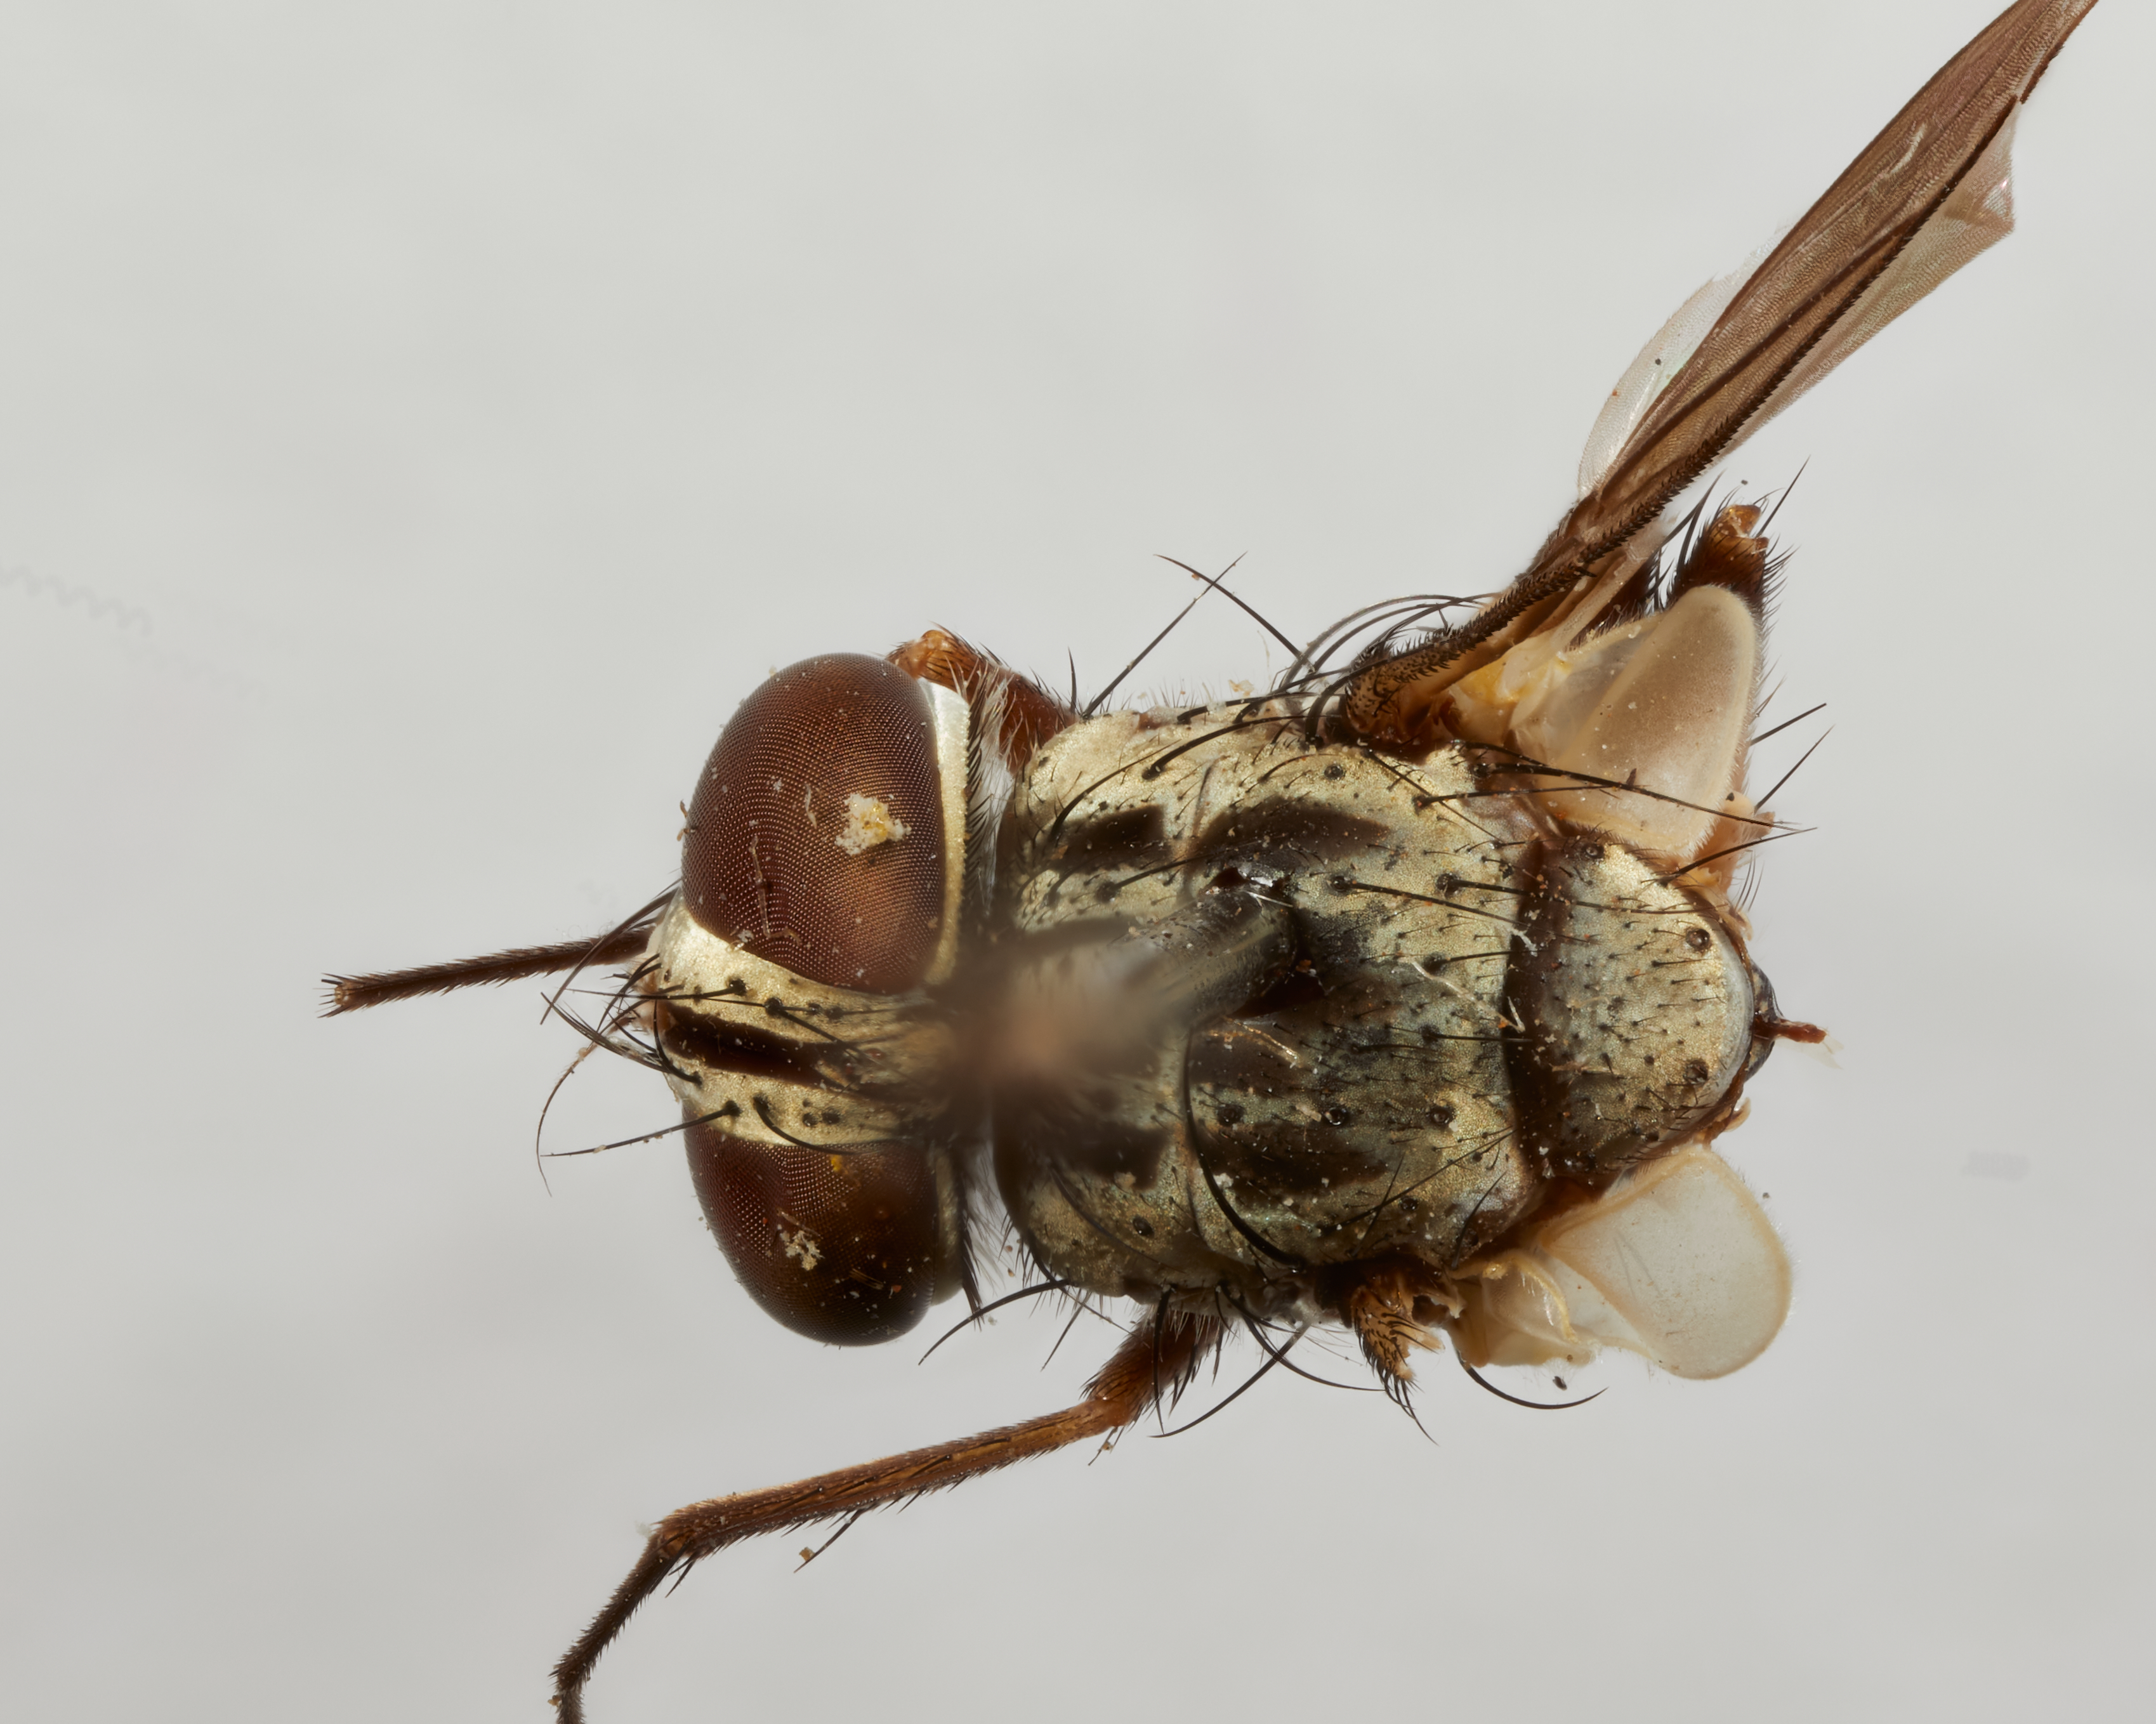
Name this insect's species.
Oestrogastrodes similis
